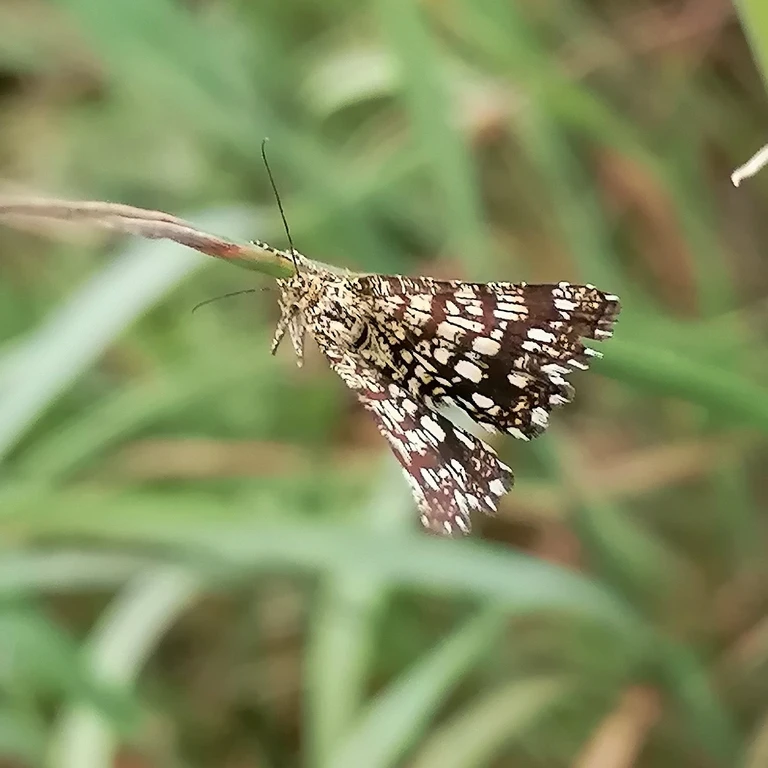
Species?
Chiasmia clathrata
